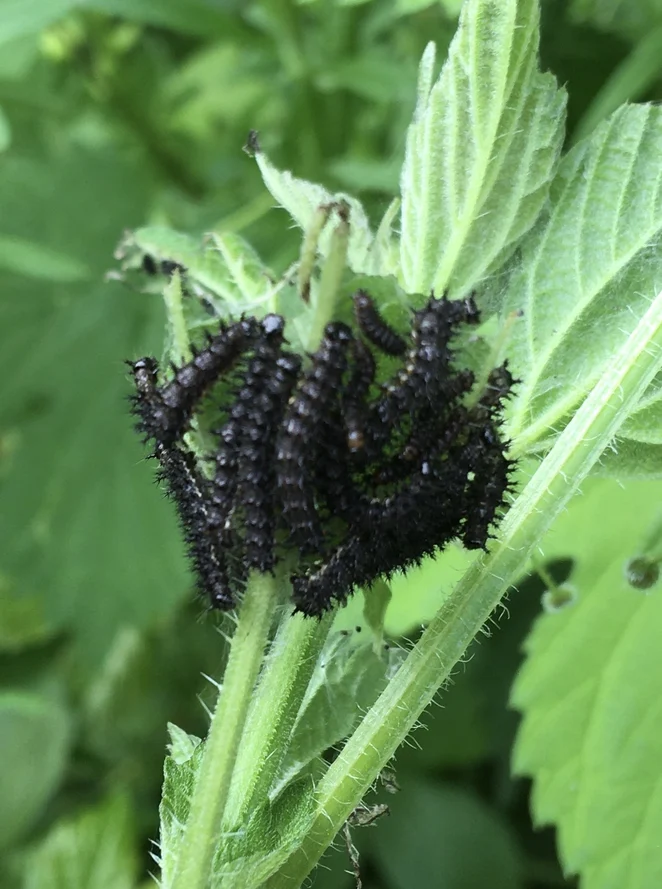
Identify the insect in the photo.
Araschnia levana
